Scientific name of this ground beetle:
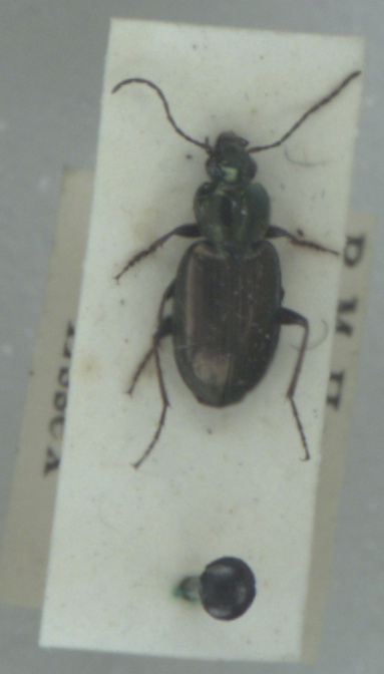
Agonum muelleri
